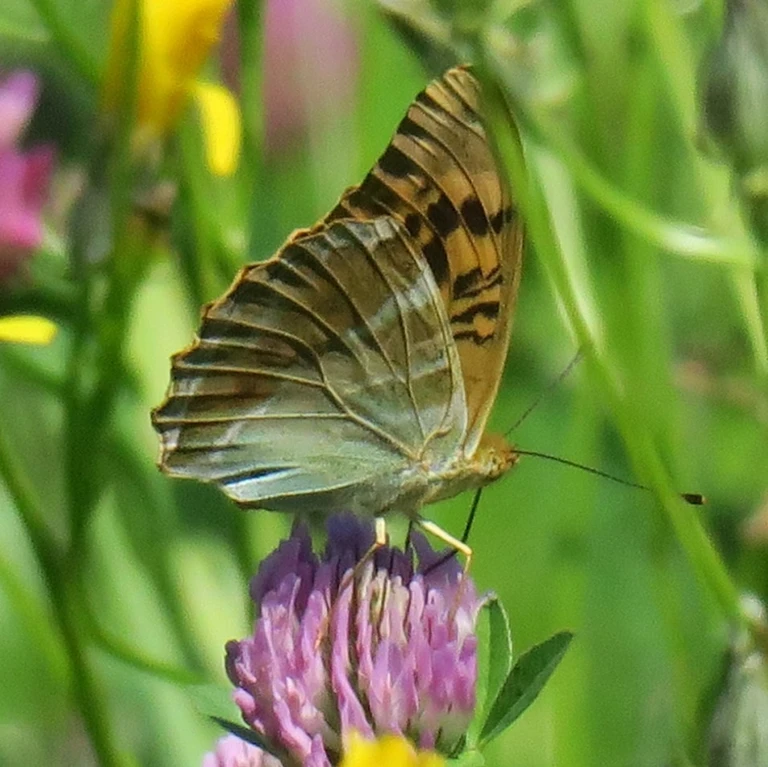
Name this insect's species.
Argynnis paphia
